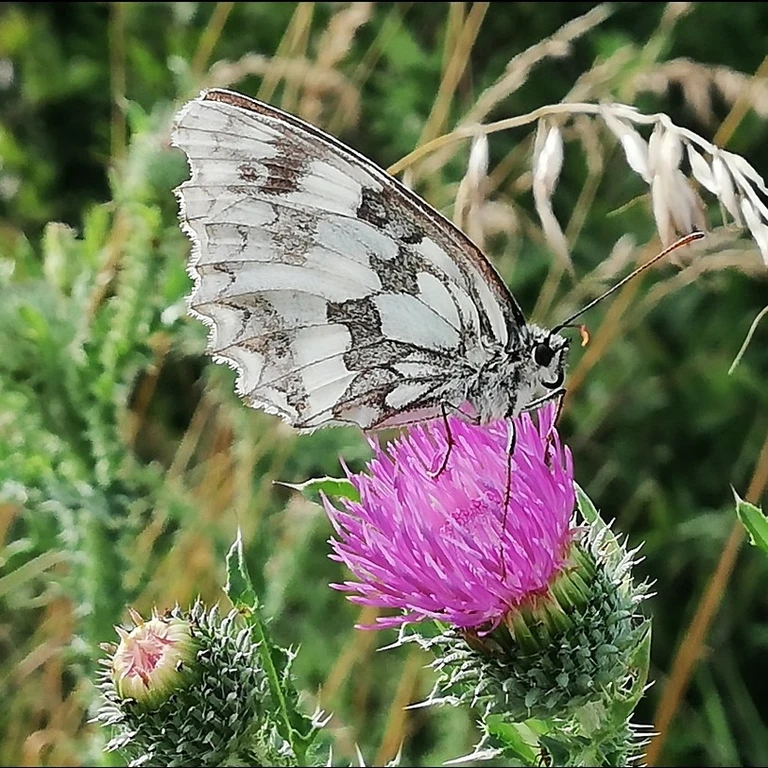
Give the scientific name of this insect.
Melanargia galathea
